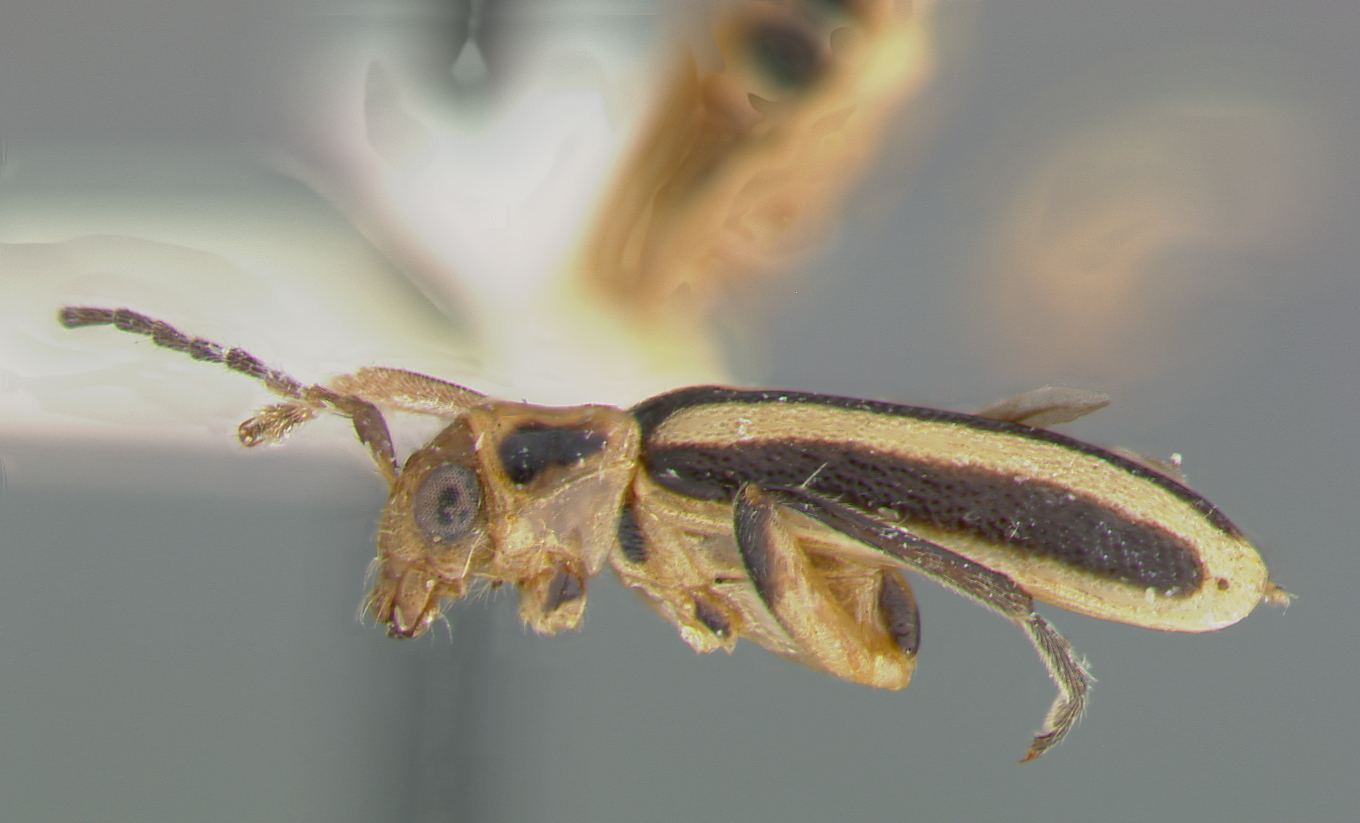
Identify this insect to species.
Iceloceras vittatum
